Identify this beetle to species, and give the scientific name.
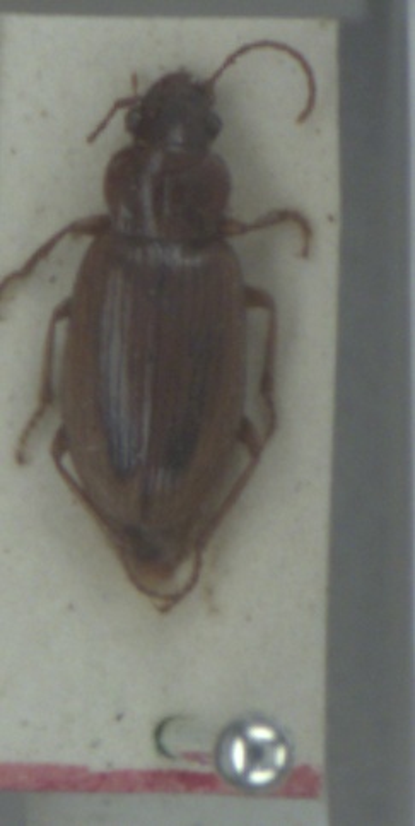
Dicheirotrichus obsoletus
